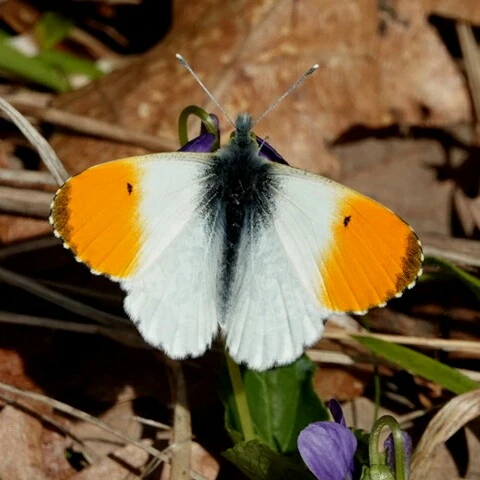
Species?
Anthocharis cardamines
